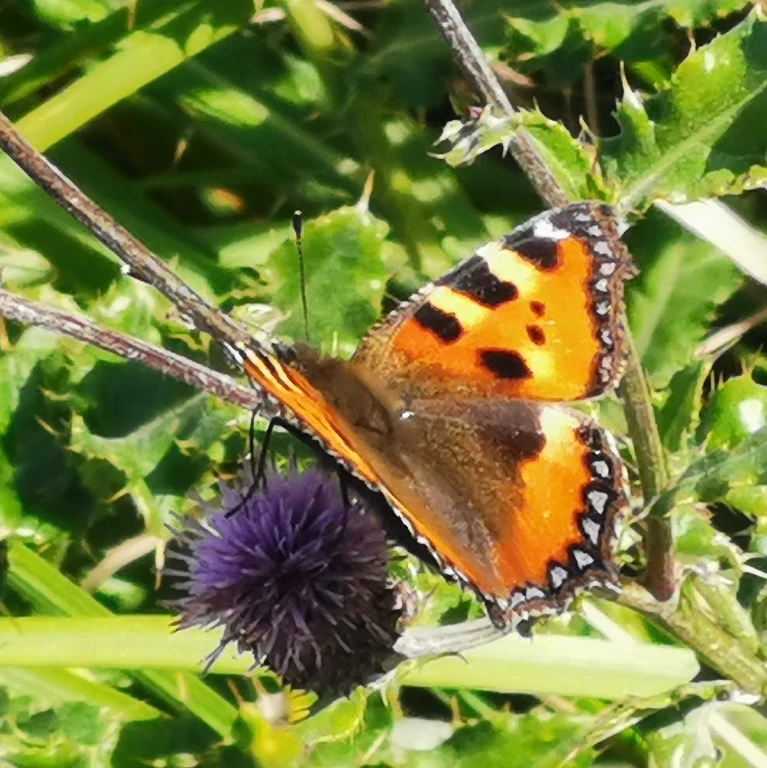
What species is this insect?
Aglais urticae
